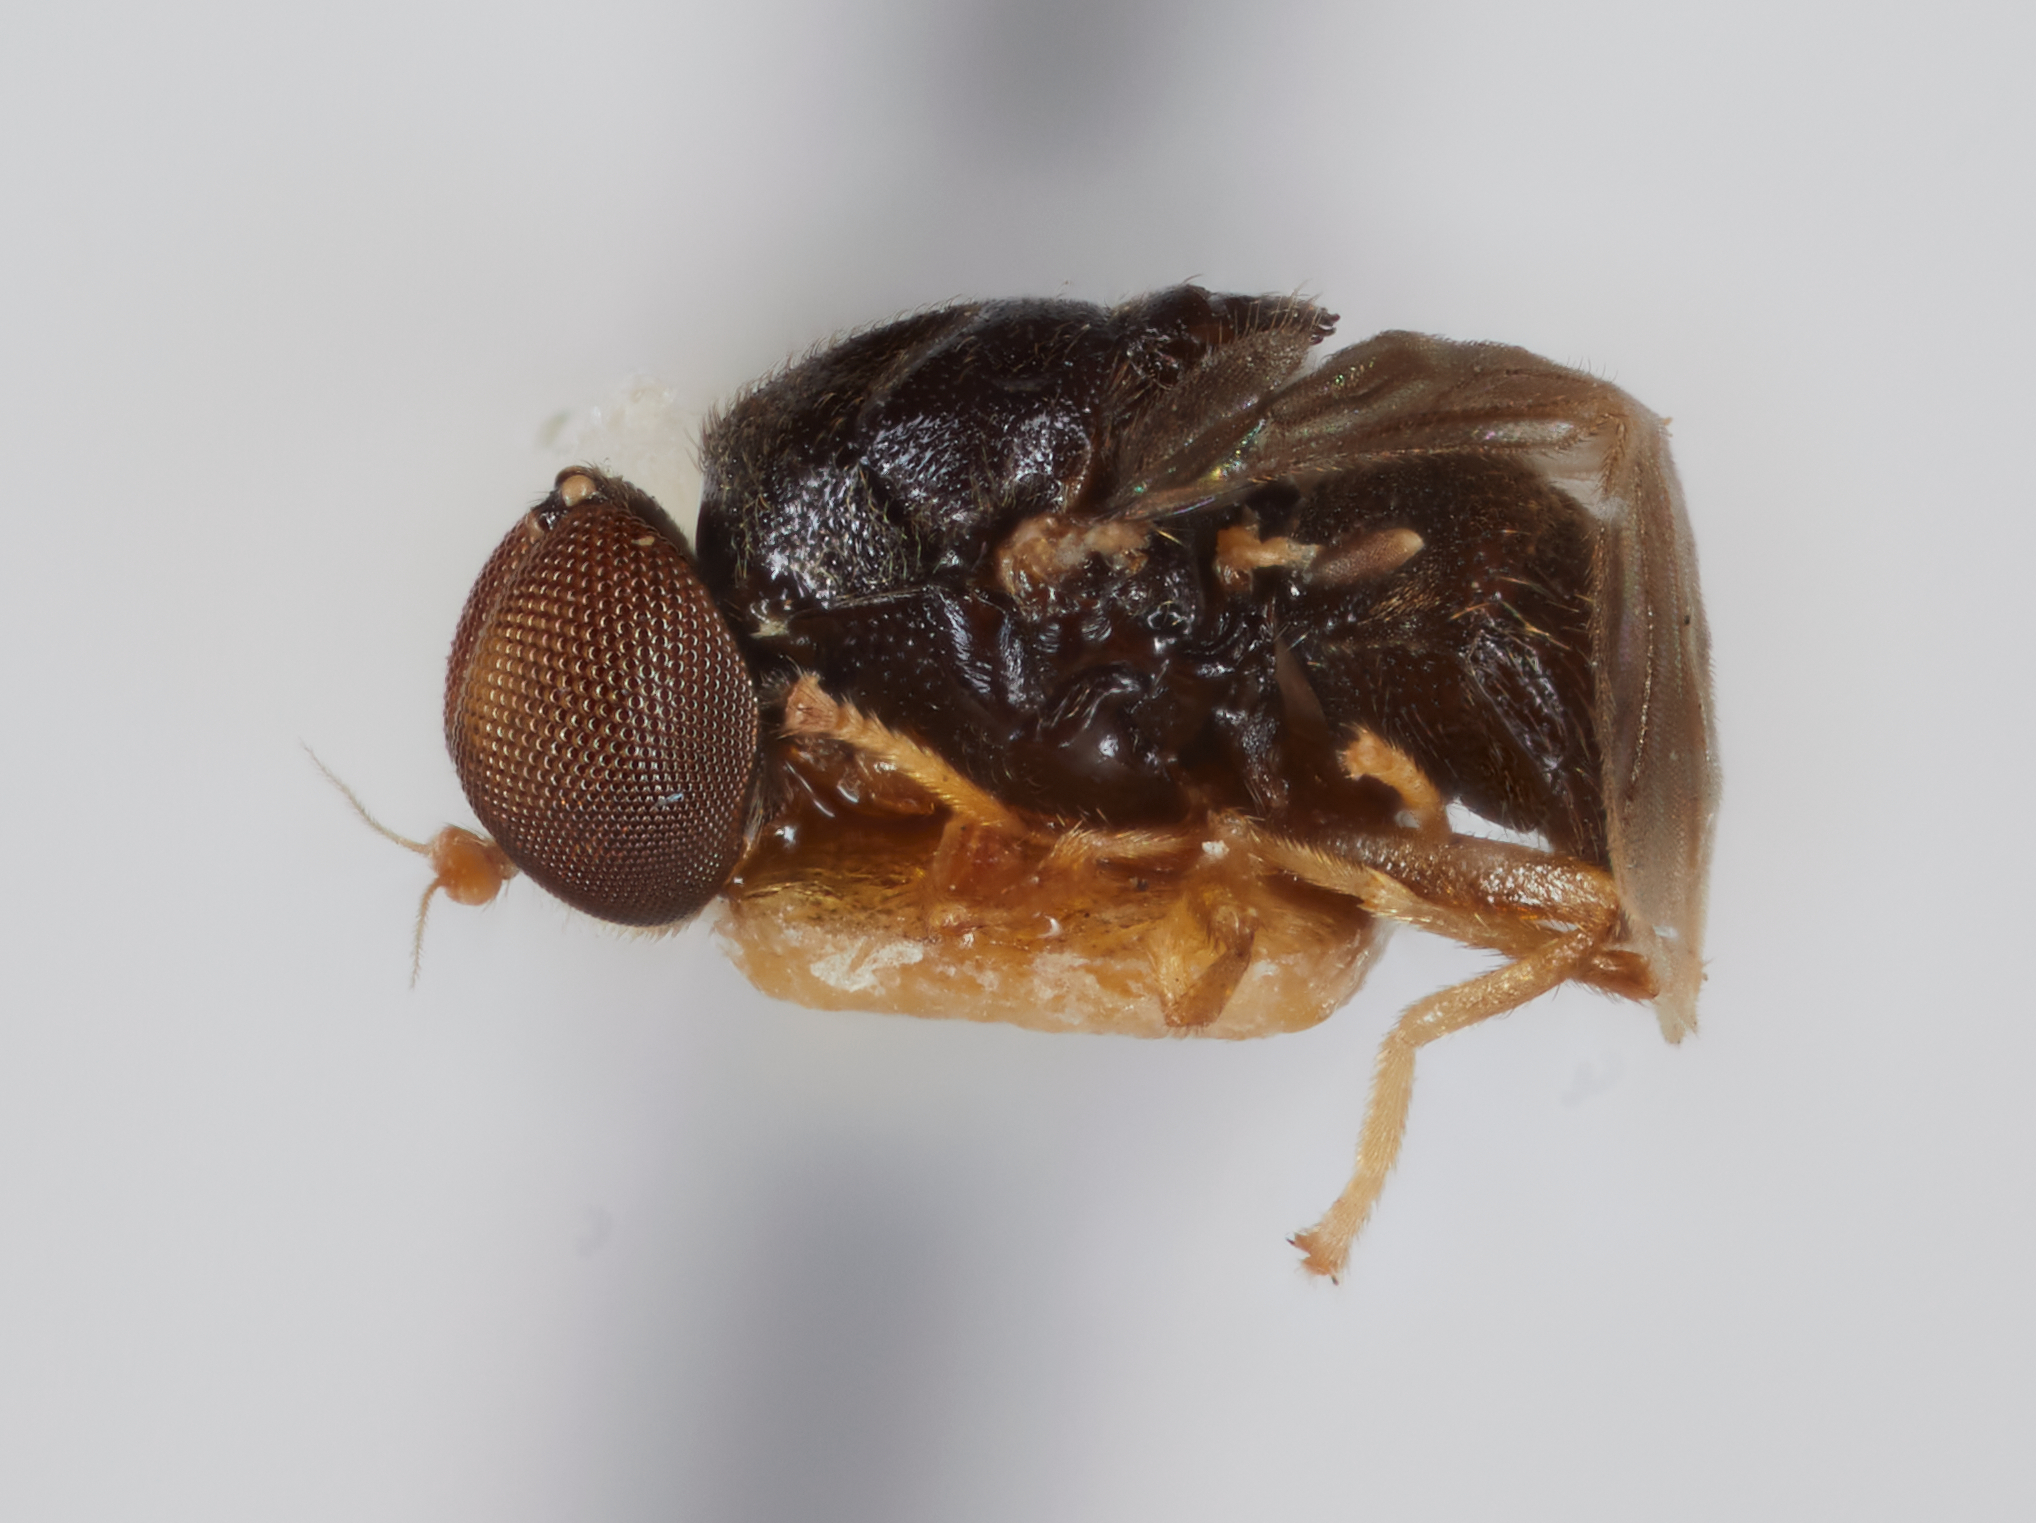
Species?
Camptopteromyia obscura
